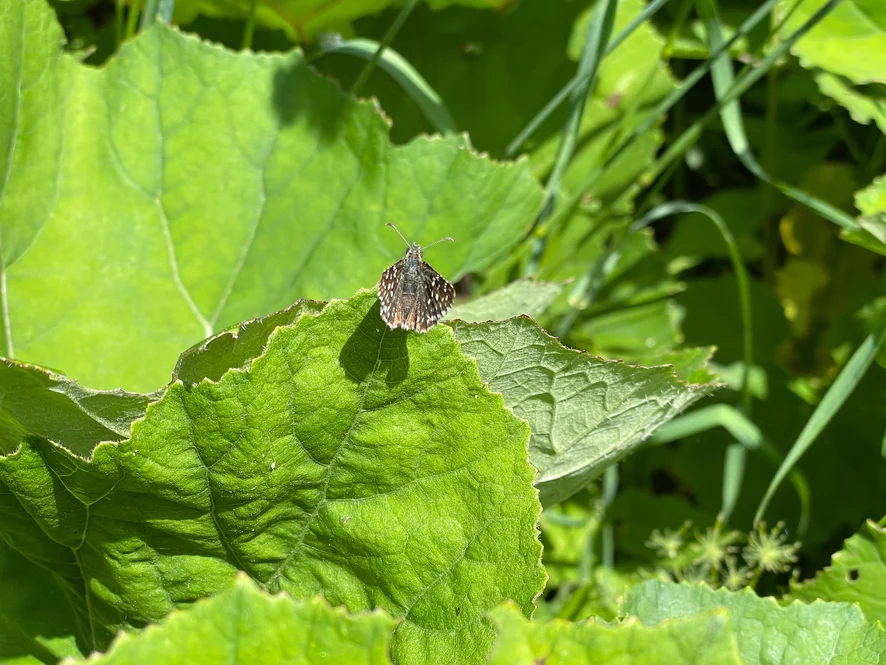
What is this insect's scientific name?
Pyrgus malvae
